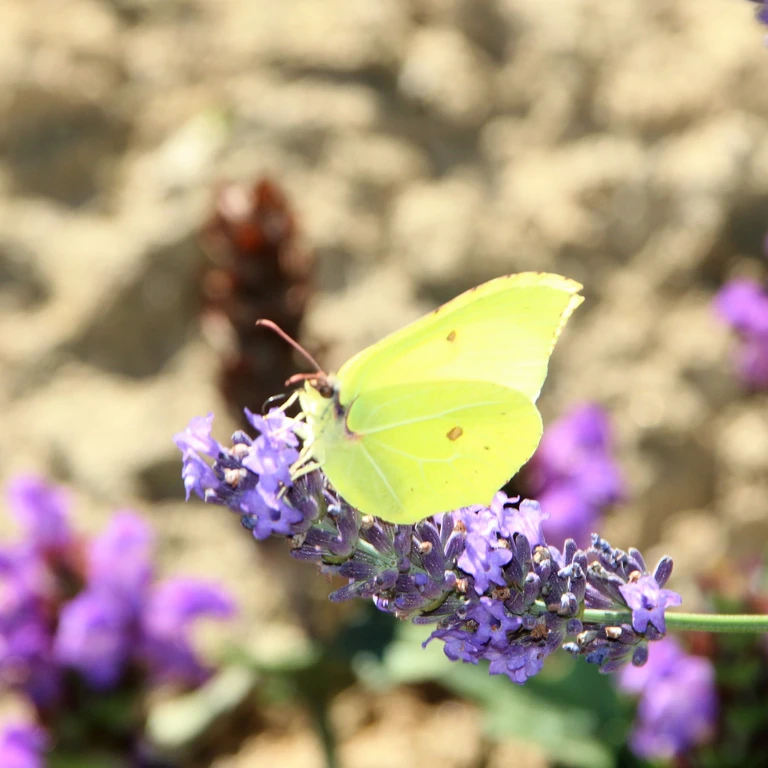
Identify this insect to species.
Gonepteryx rhamni
